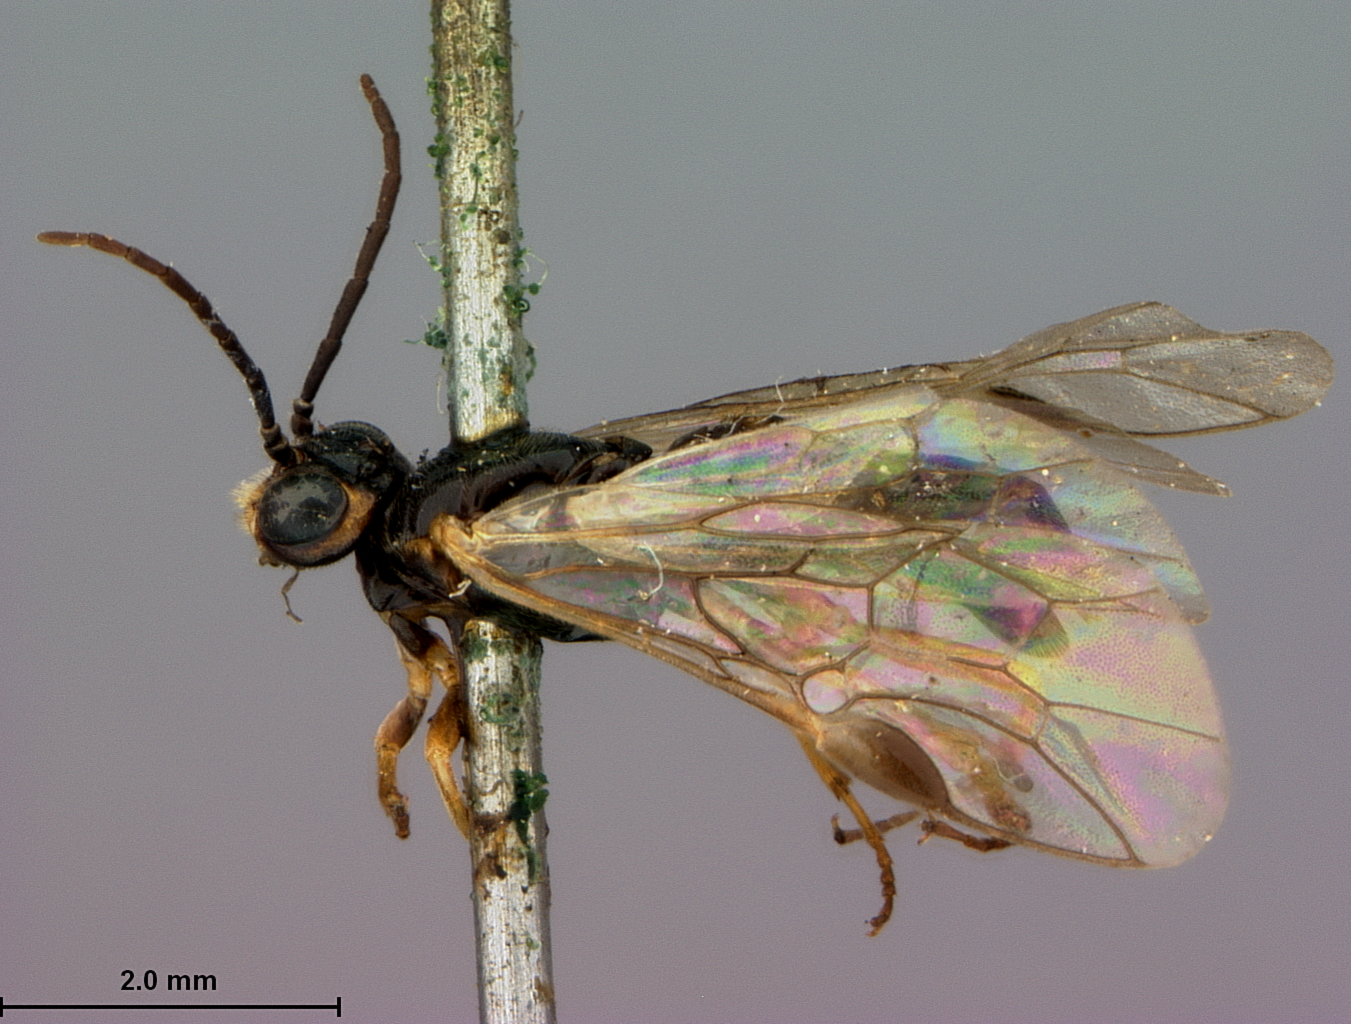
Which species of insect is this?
Euura brachycarpae
